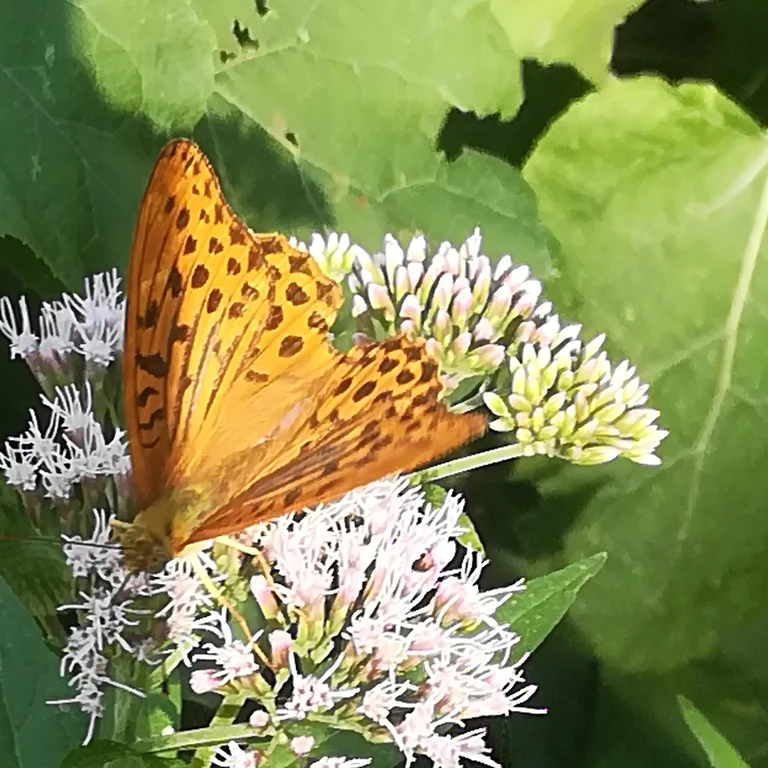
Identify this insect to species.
Argynnis paphia
